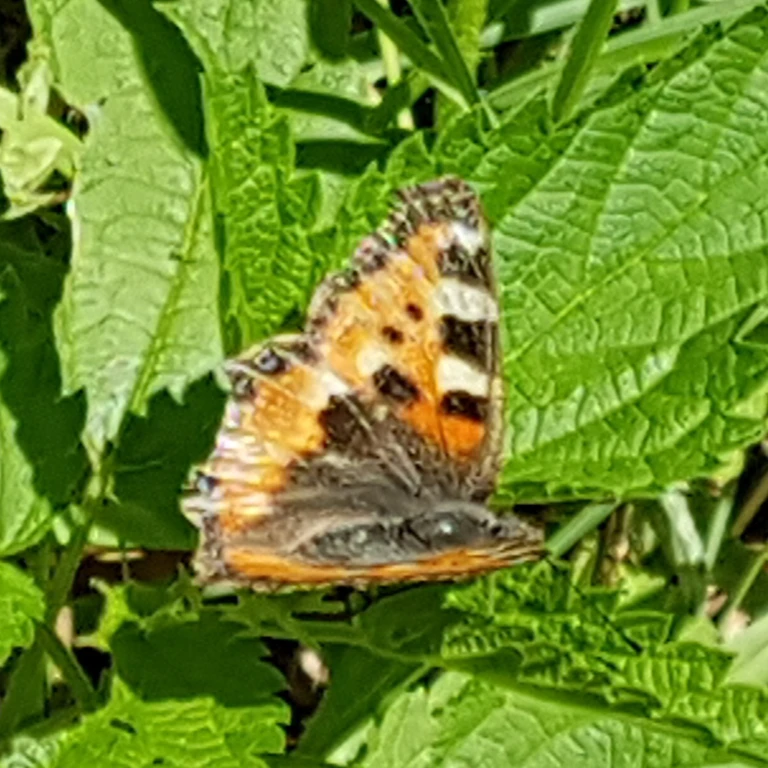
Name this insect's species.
Aglais urticae
